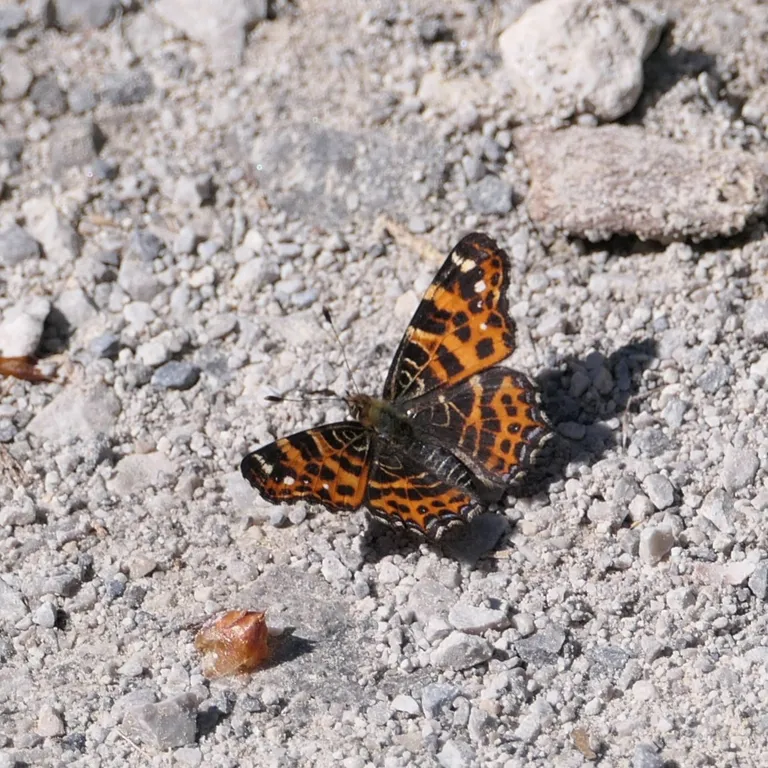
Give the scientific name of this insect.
Araschnia levana
